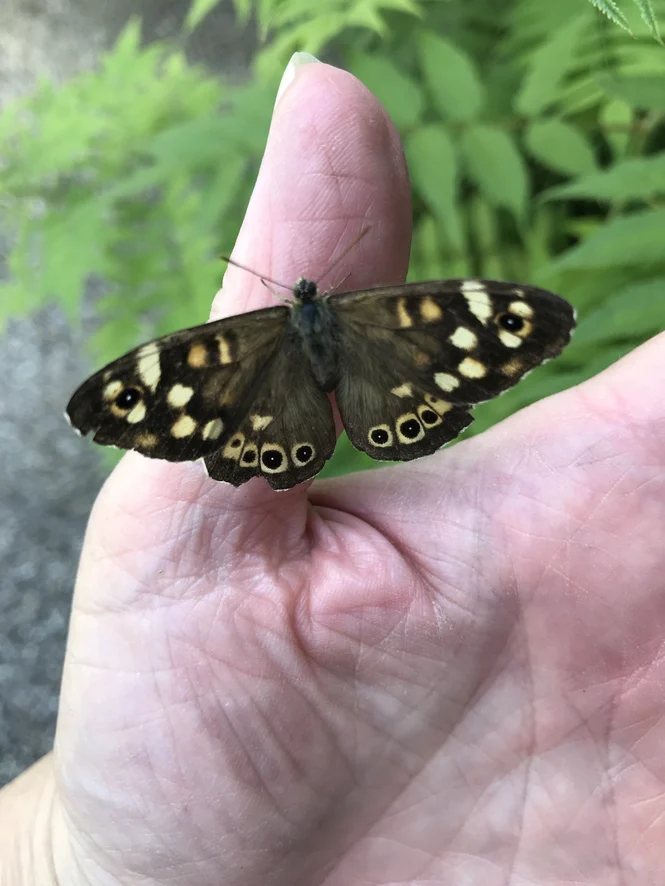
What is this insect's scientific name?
Pararge aegeria
